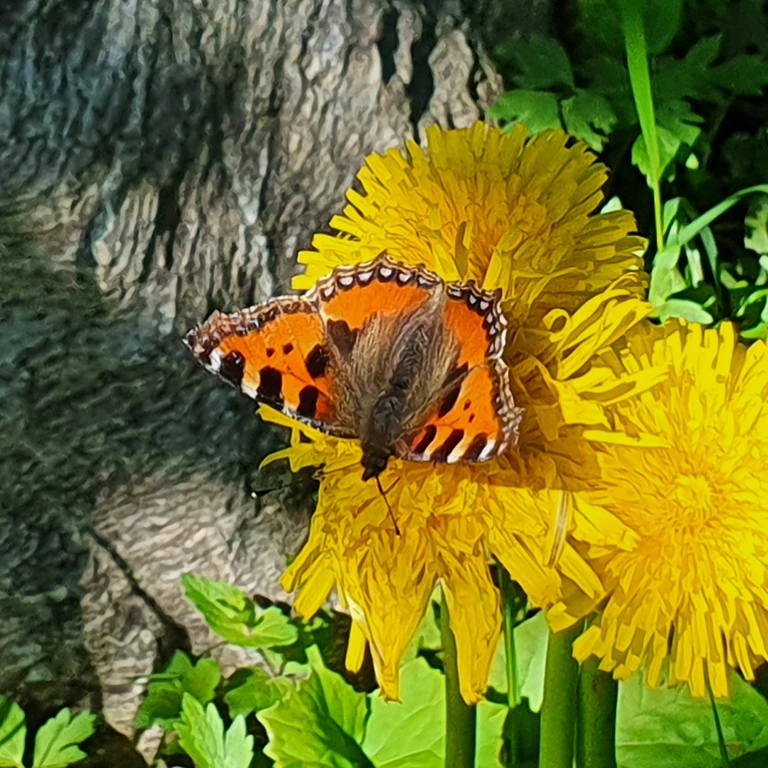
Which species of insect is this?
Aglais urticae
